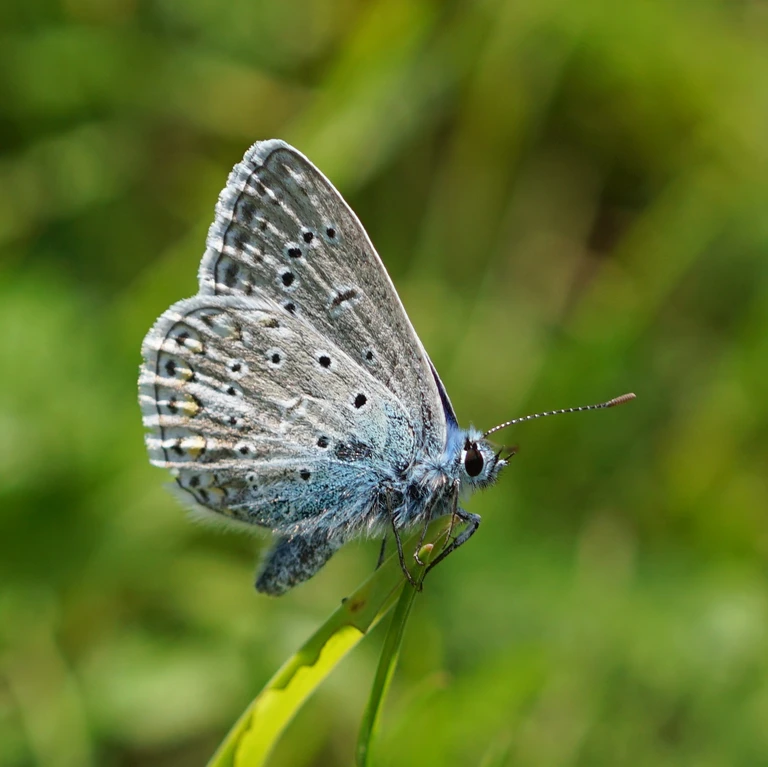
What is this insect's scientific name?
Polyommatus icarus
